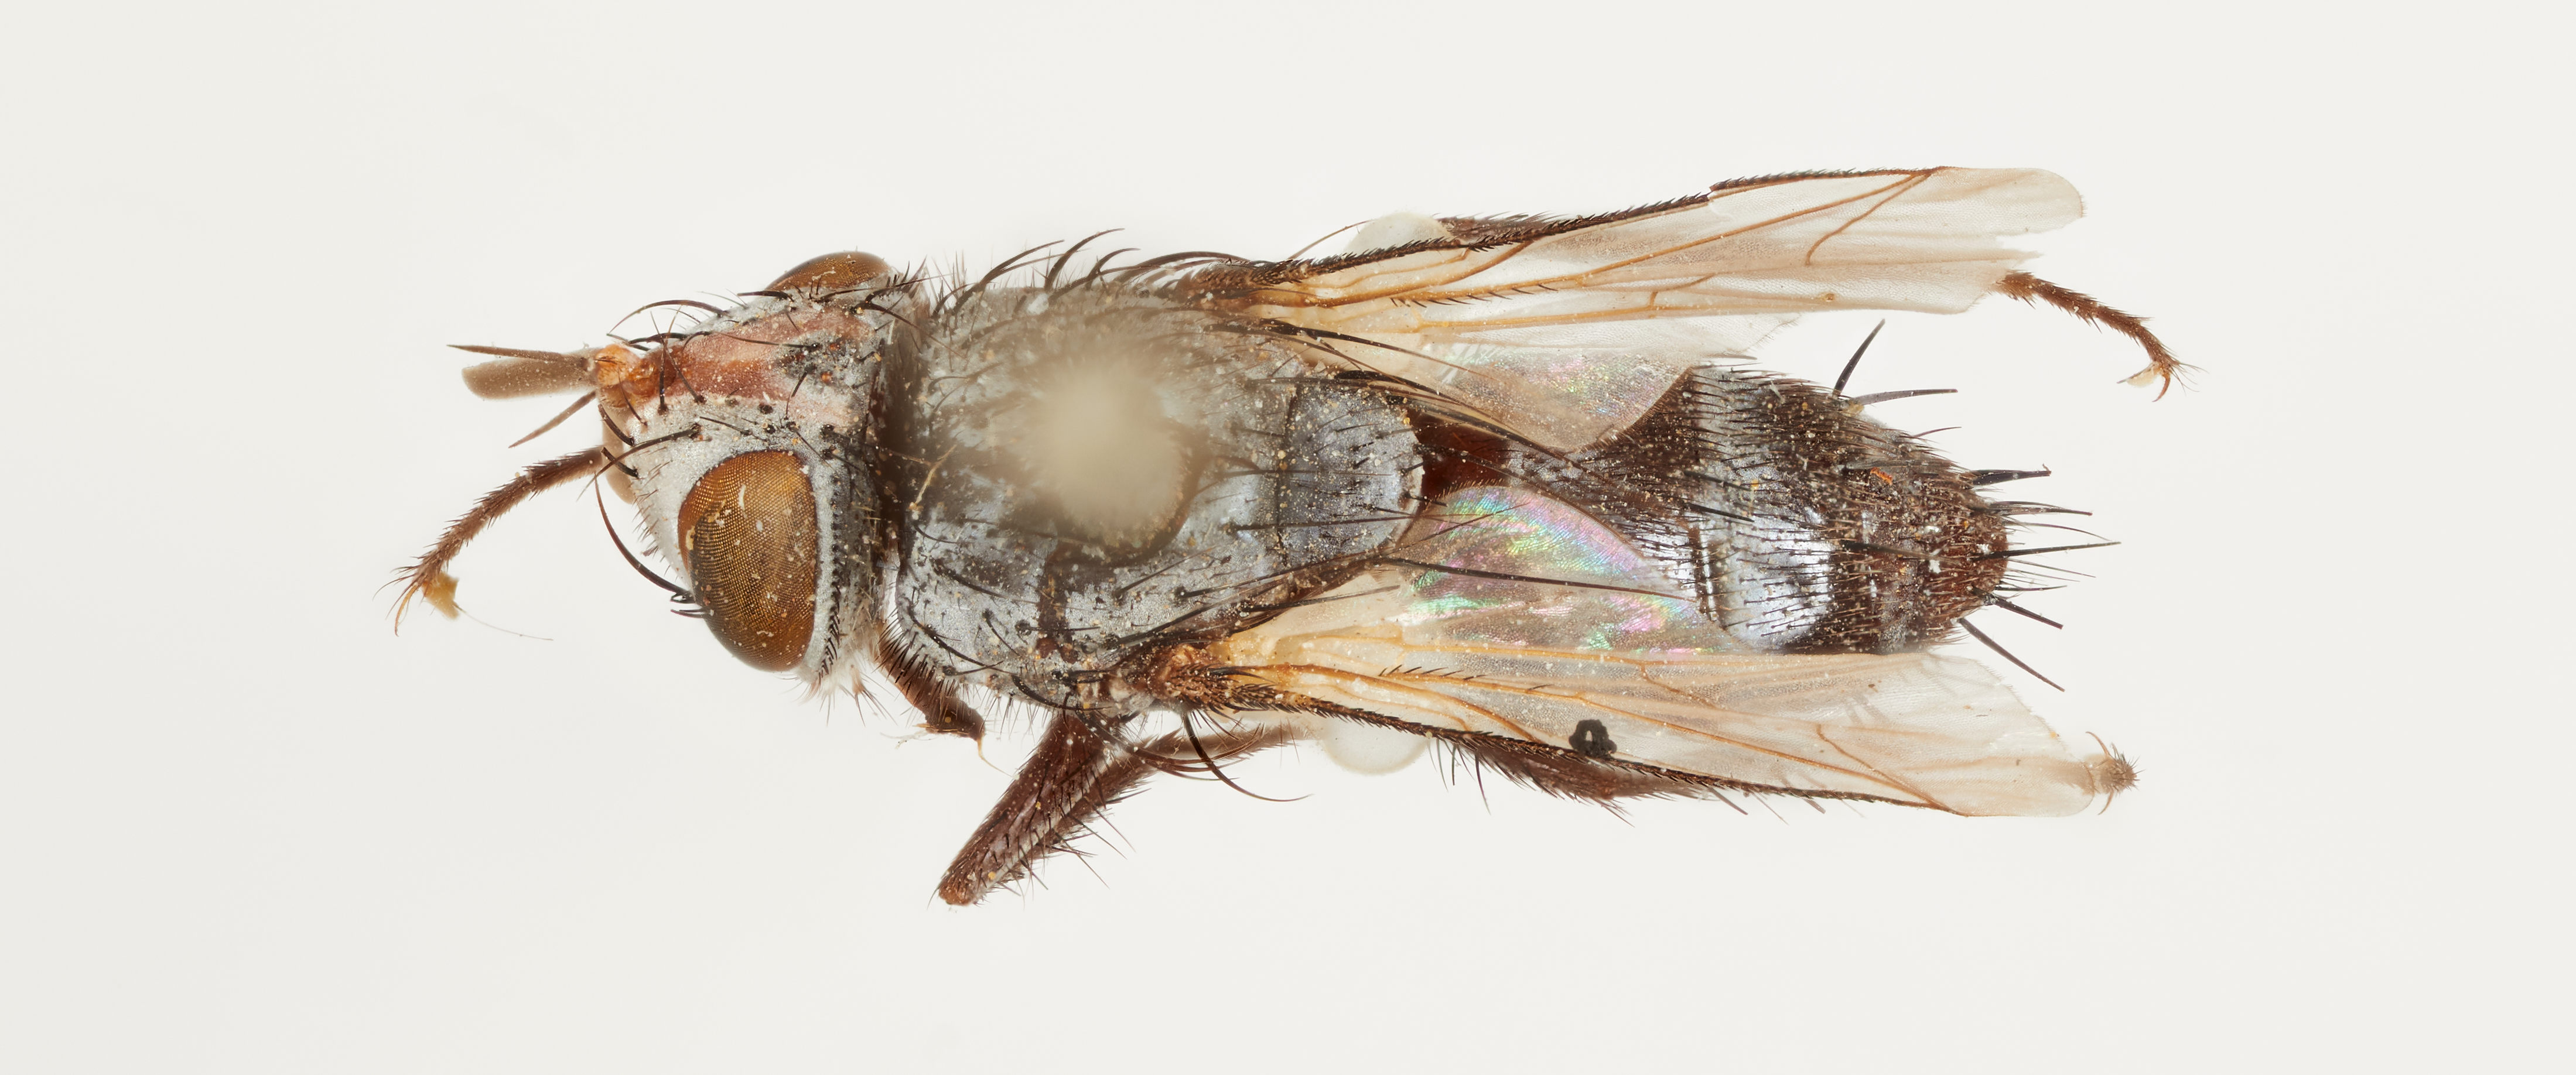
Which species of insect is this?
Metaplagia occidentalis
